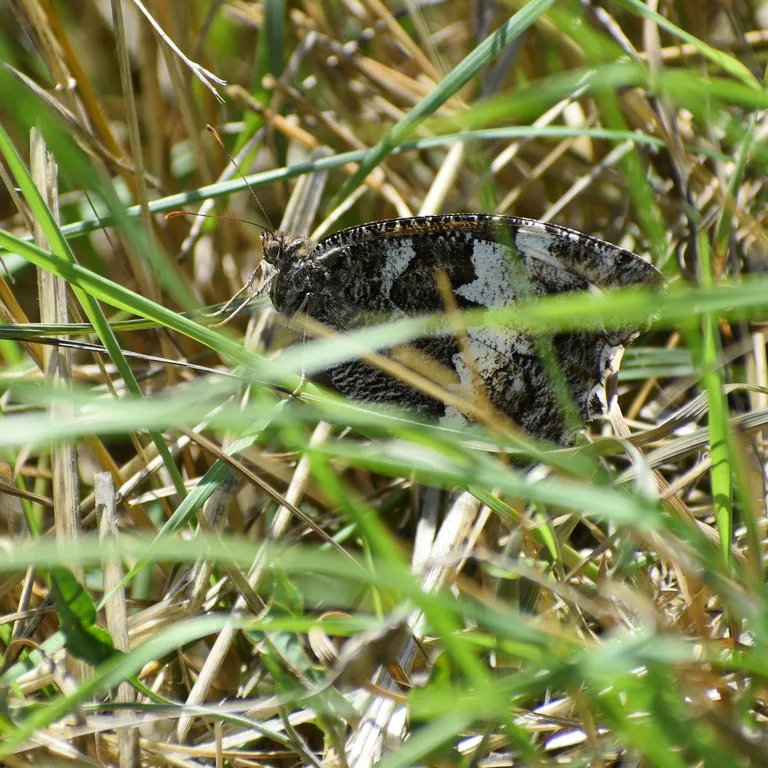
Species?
Brintesia circe
